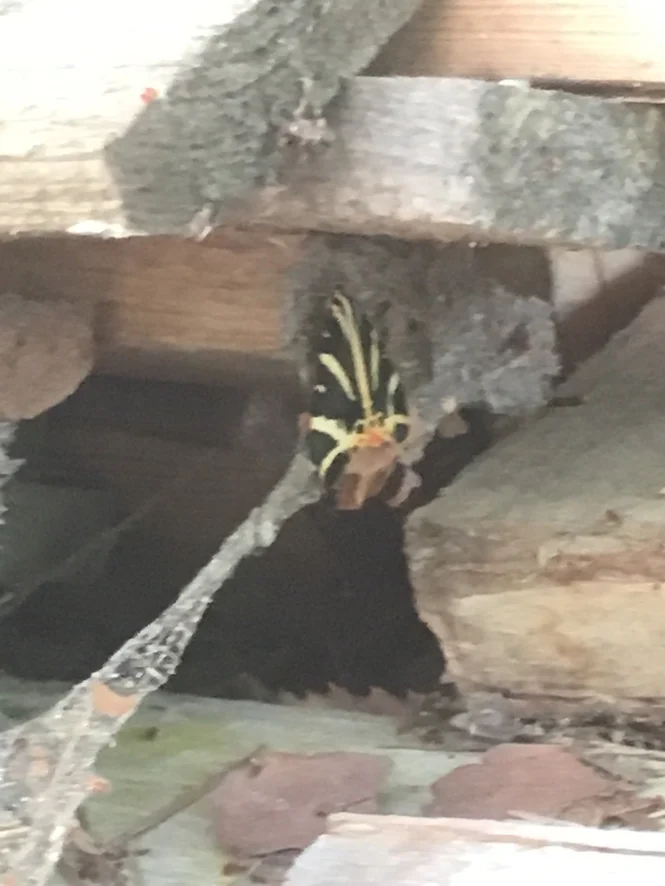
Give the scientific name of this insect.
Euplagia quadripunctaria
